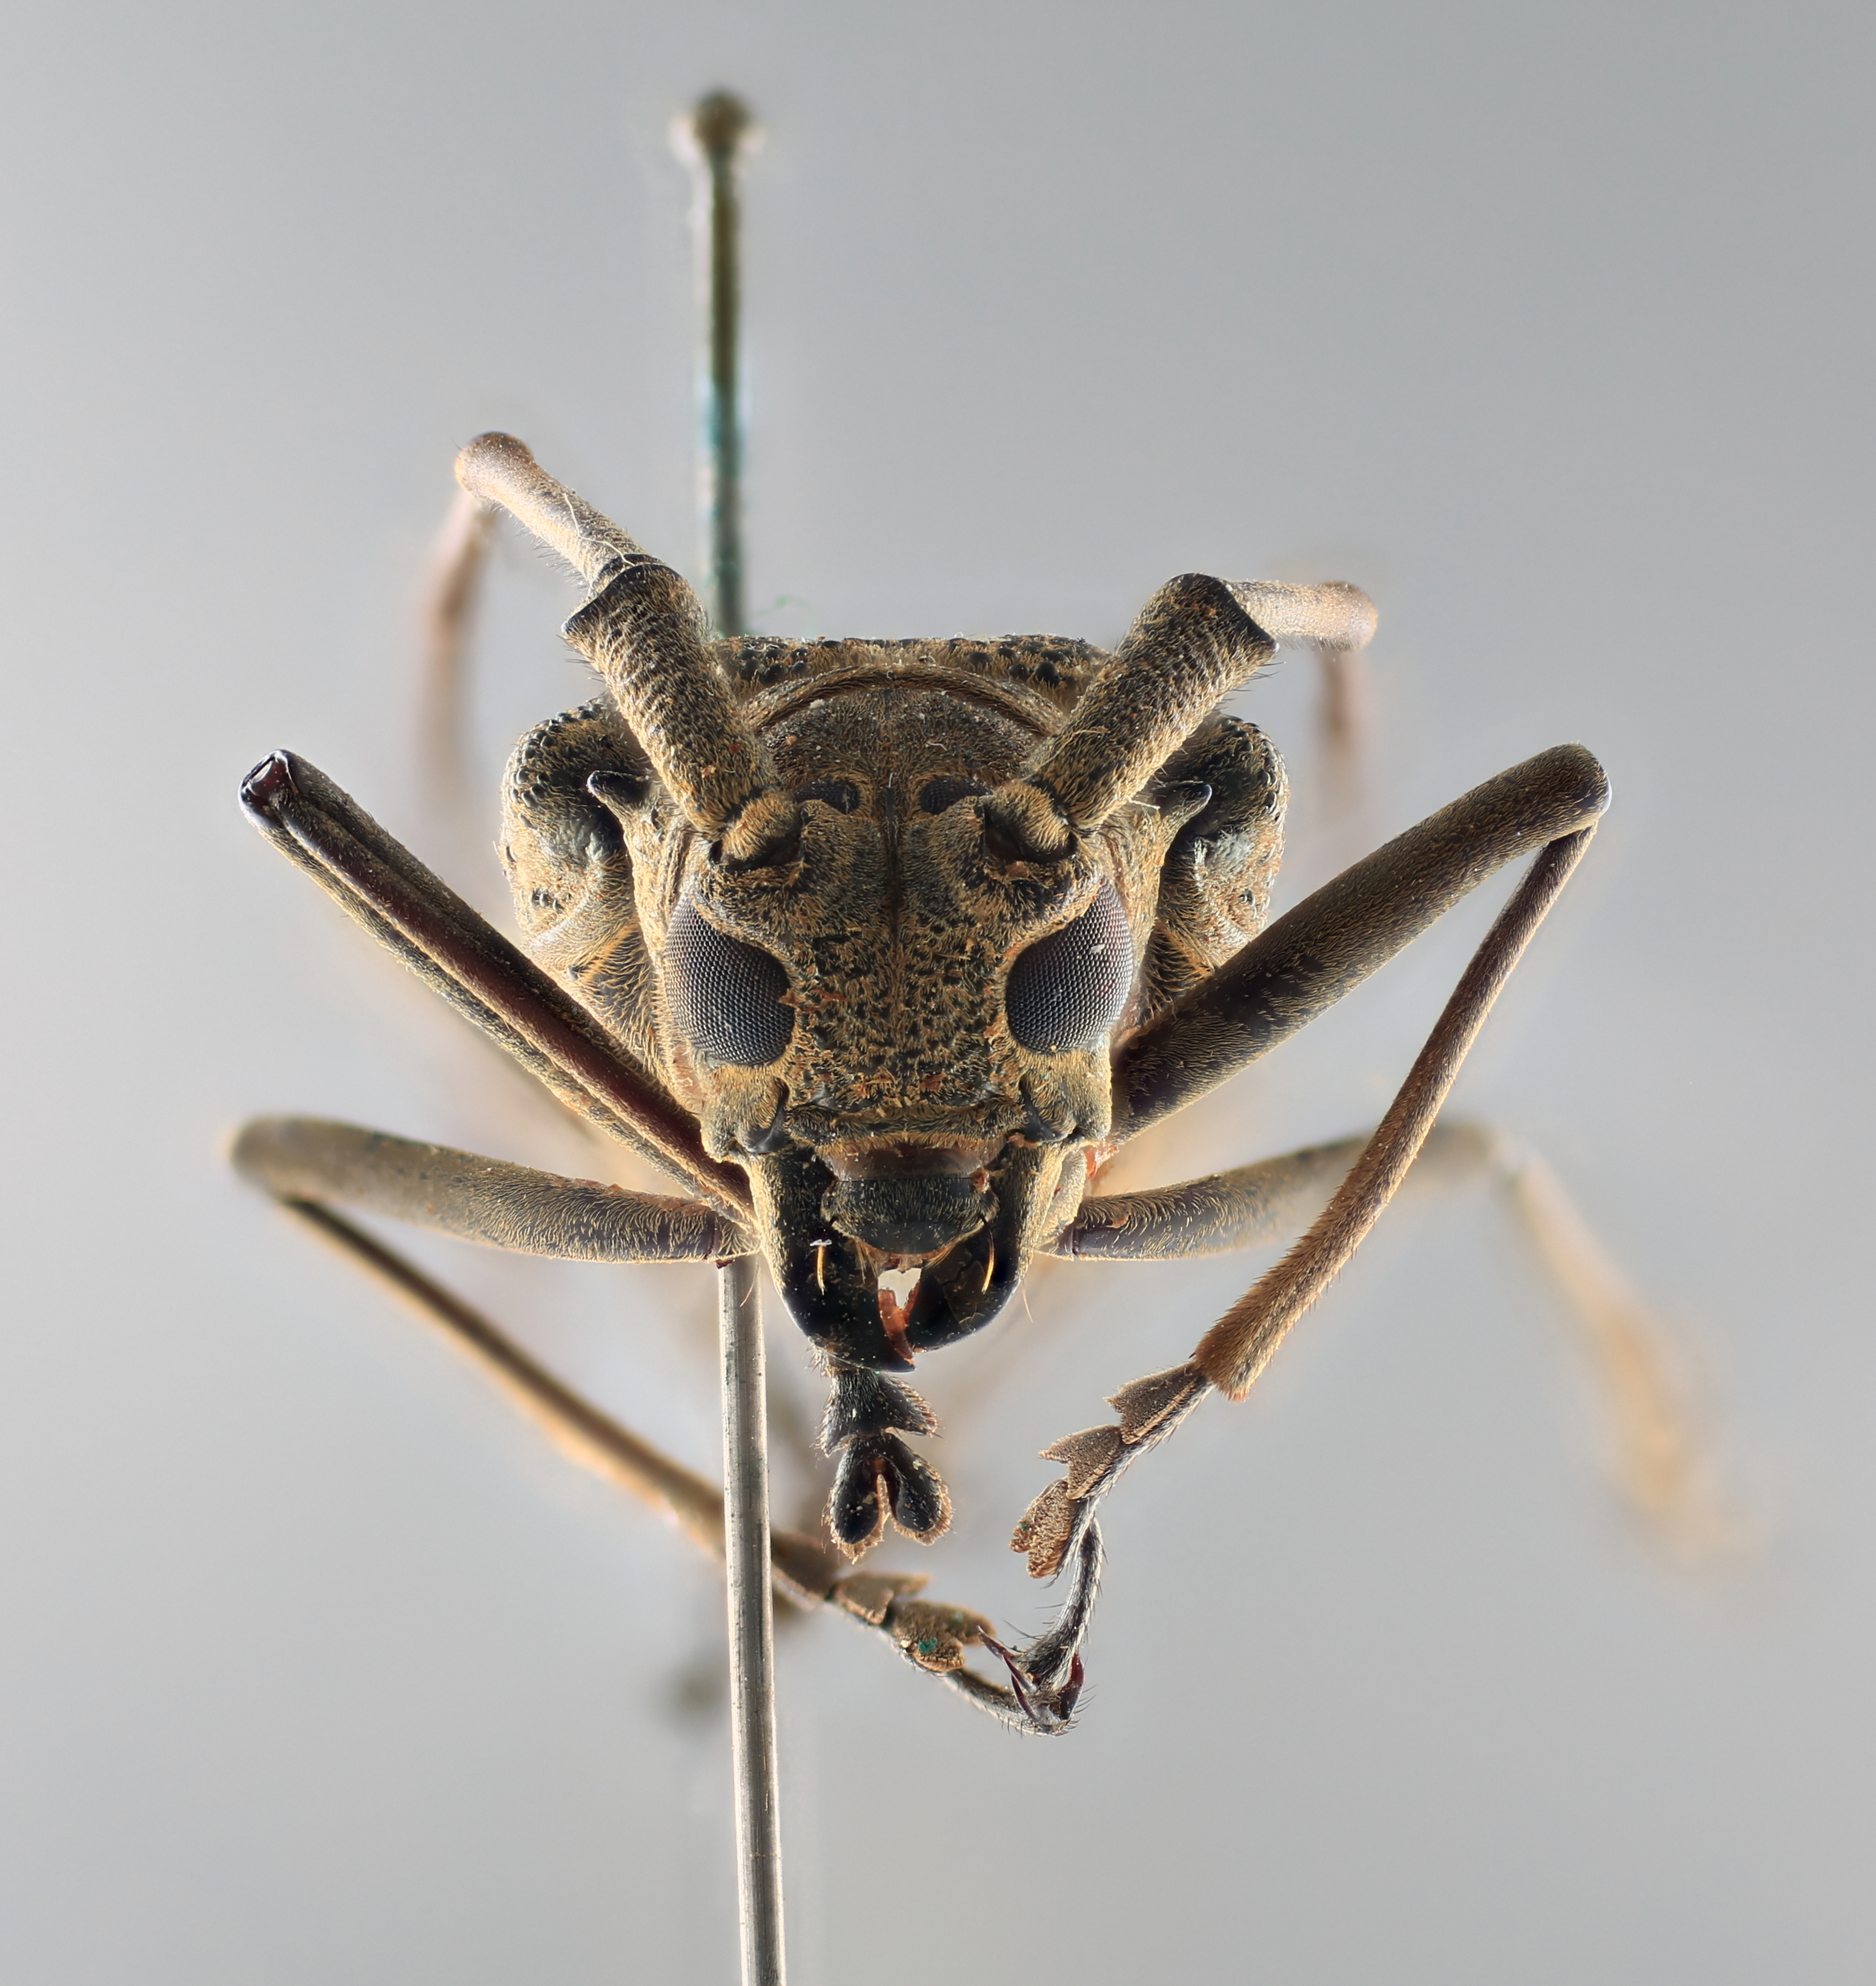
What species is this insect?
Taeniotes chapini
